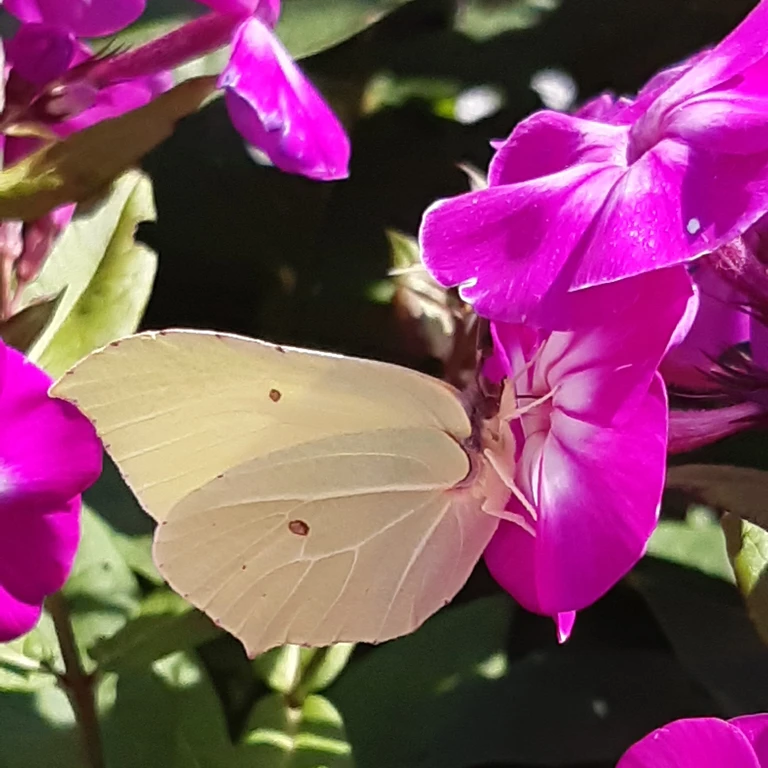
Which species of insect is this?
Gonepteryx rhamni
